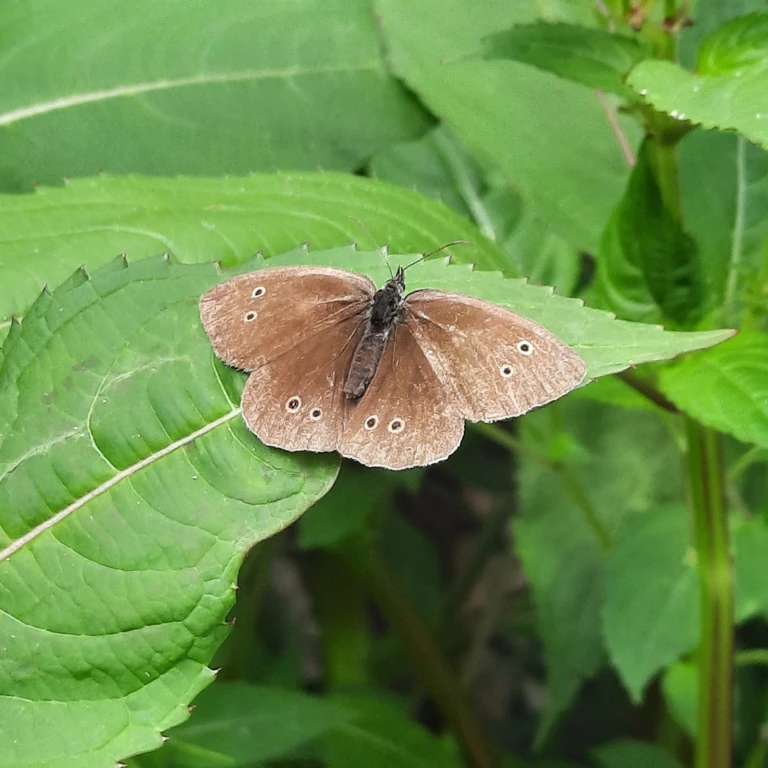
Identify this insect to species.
Aphantopus hyperantus
